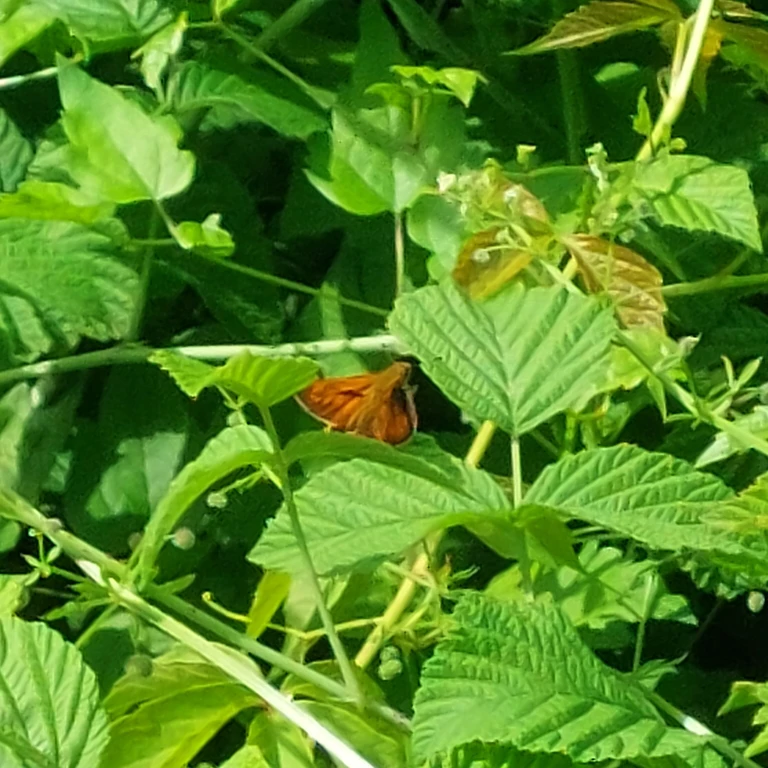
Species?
Ochlodes sylvanus (also Ochlodes venata)
